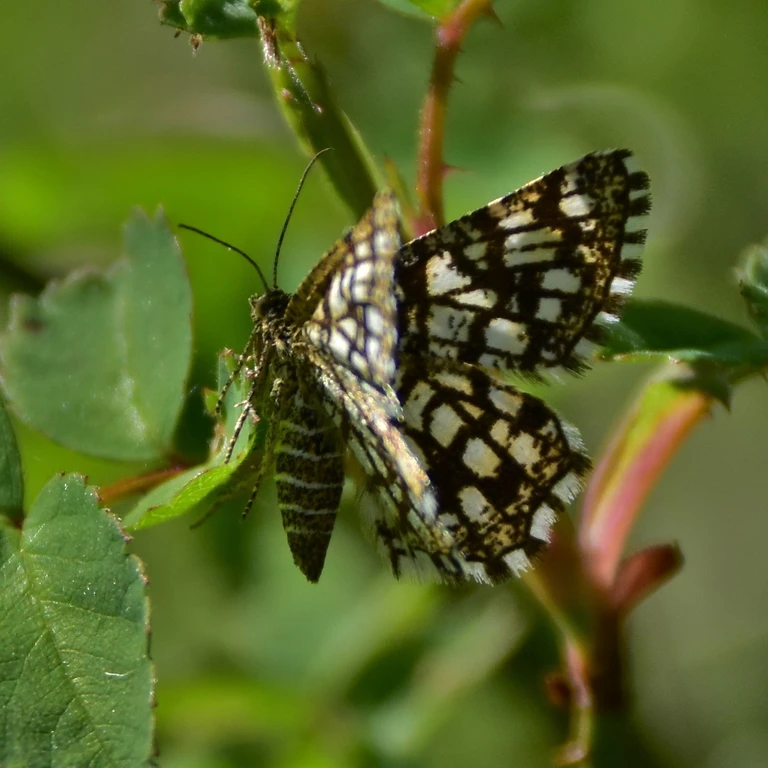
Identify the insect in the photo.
Chiasmia clathrata
